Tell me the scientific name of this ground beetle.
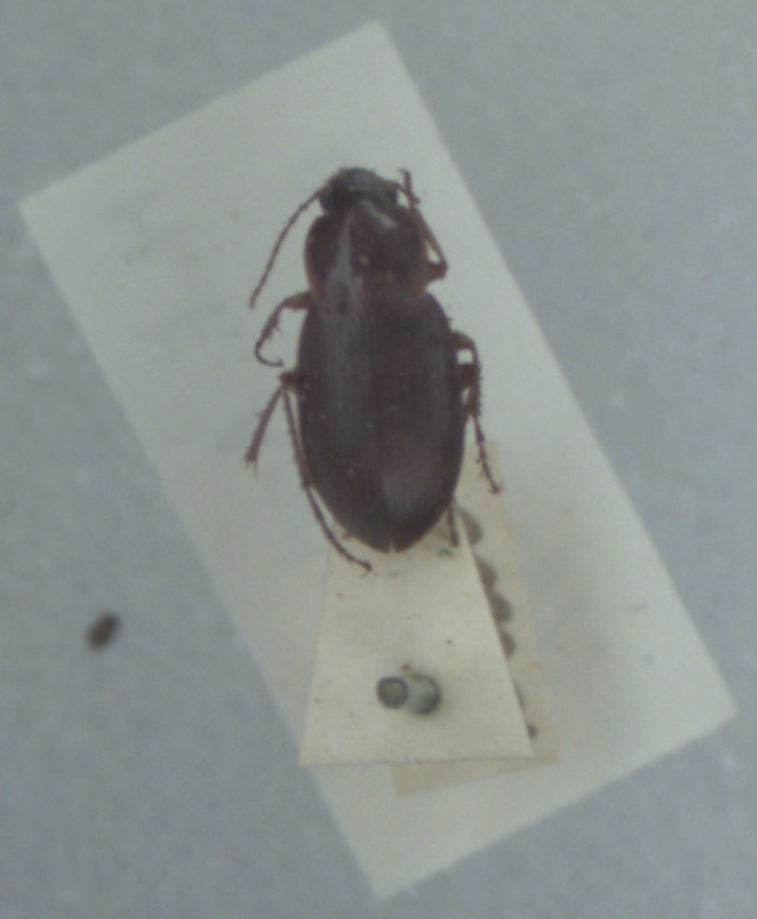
Calathus mollis
